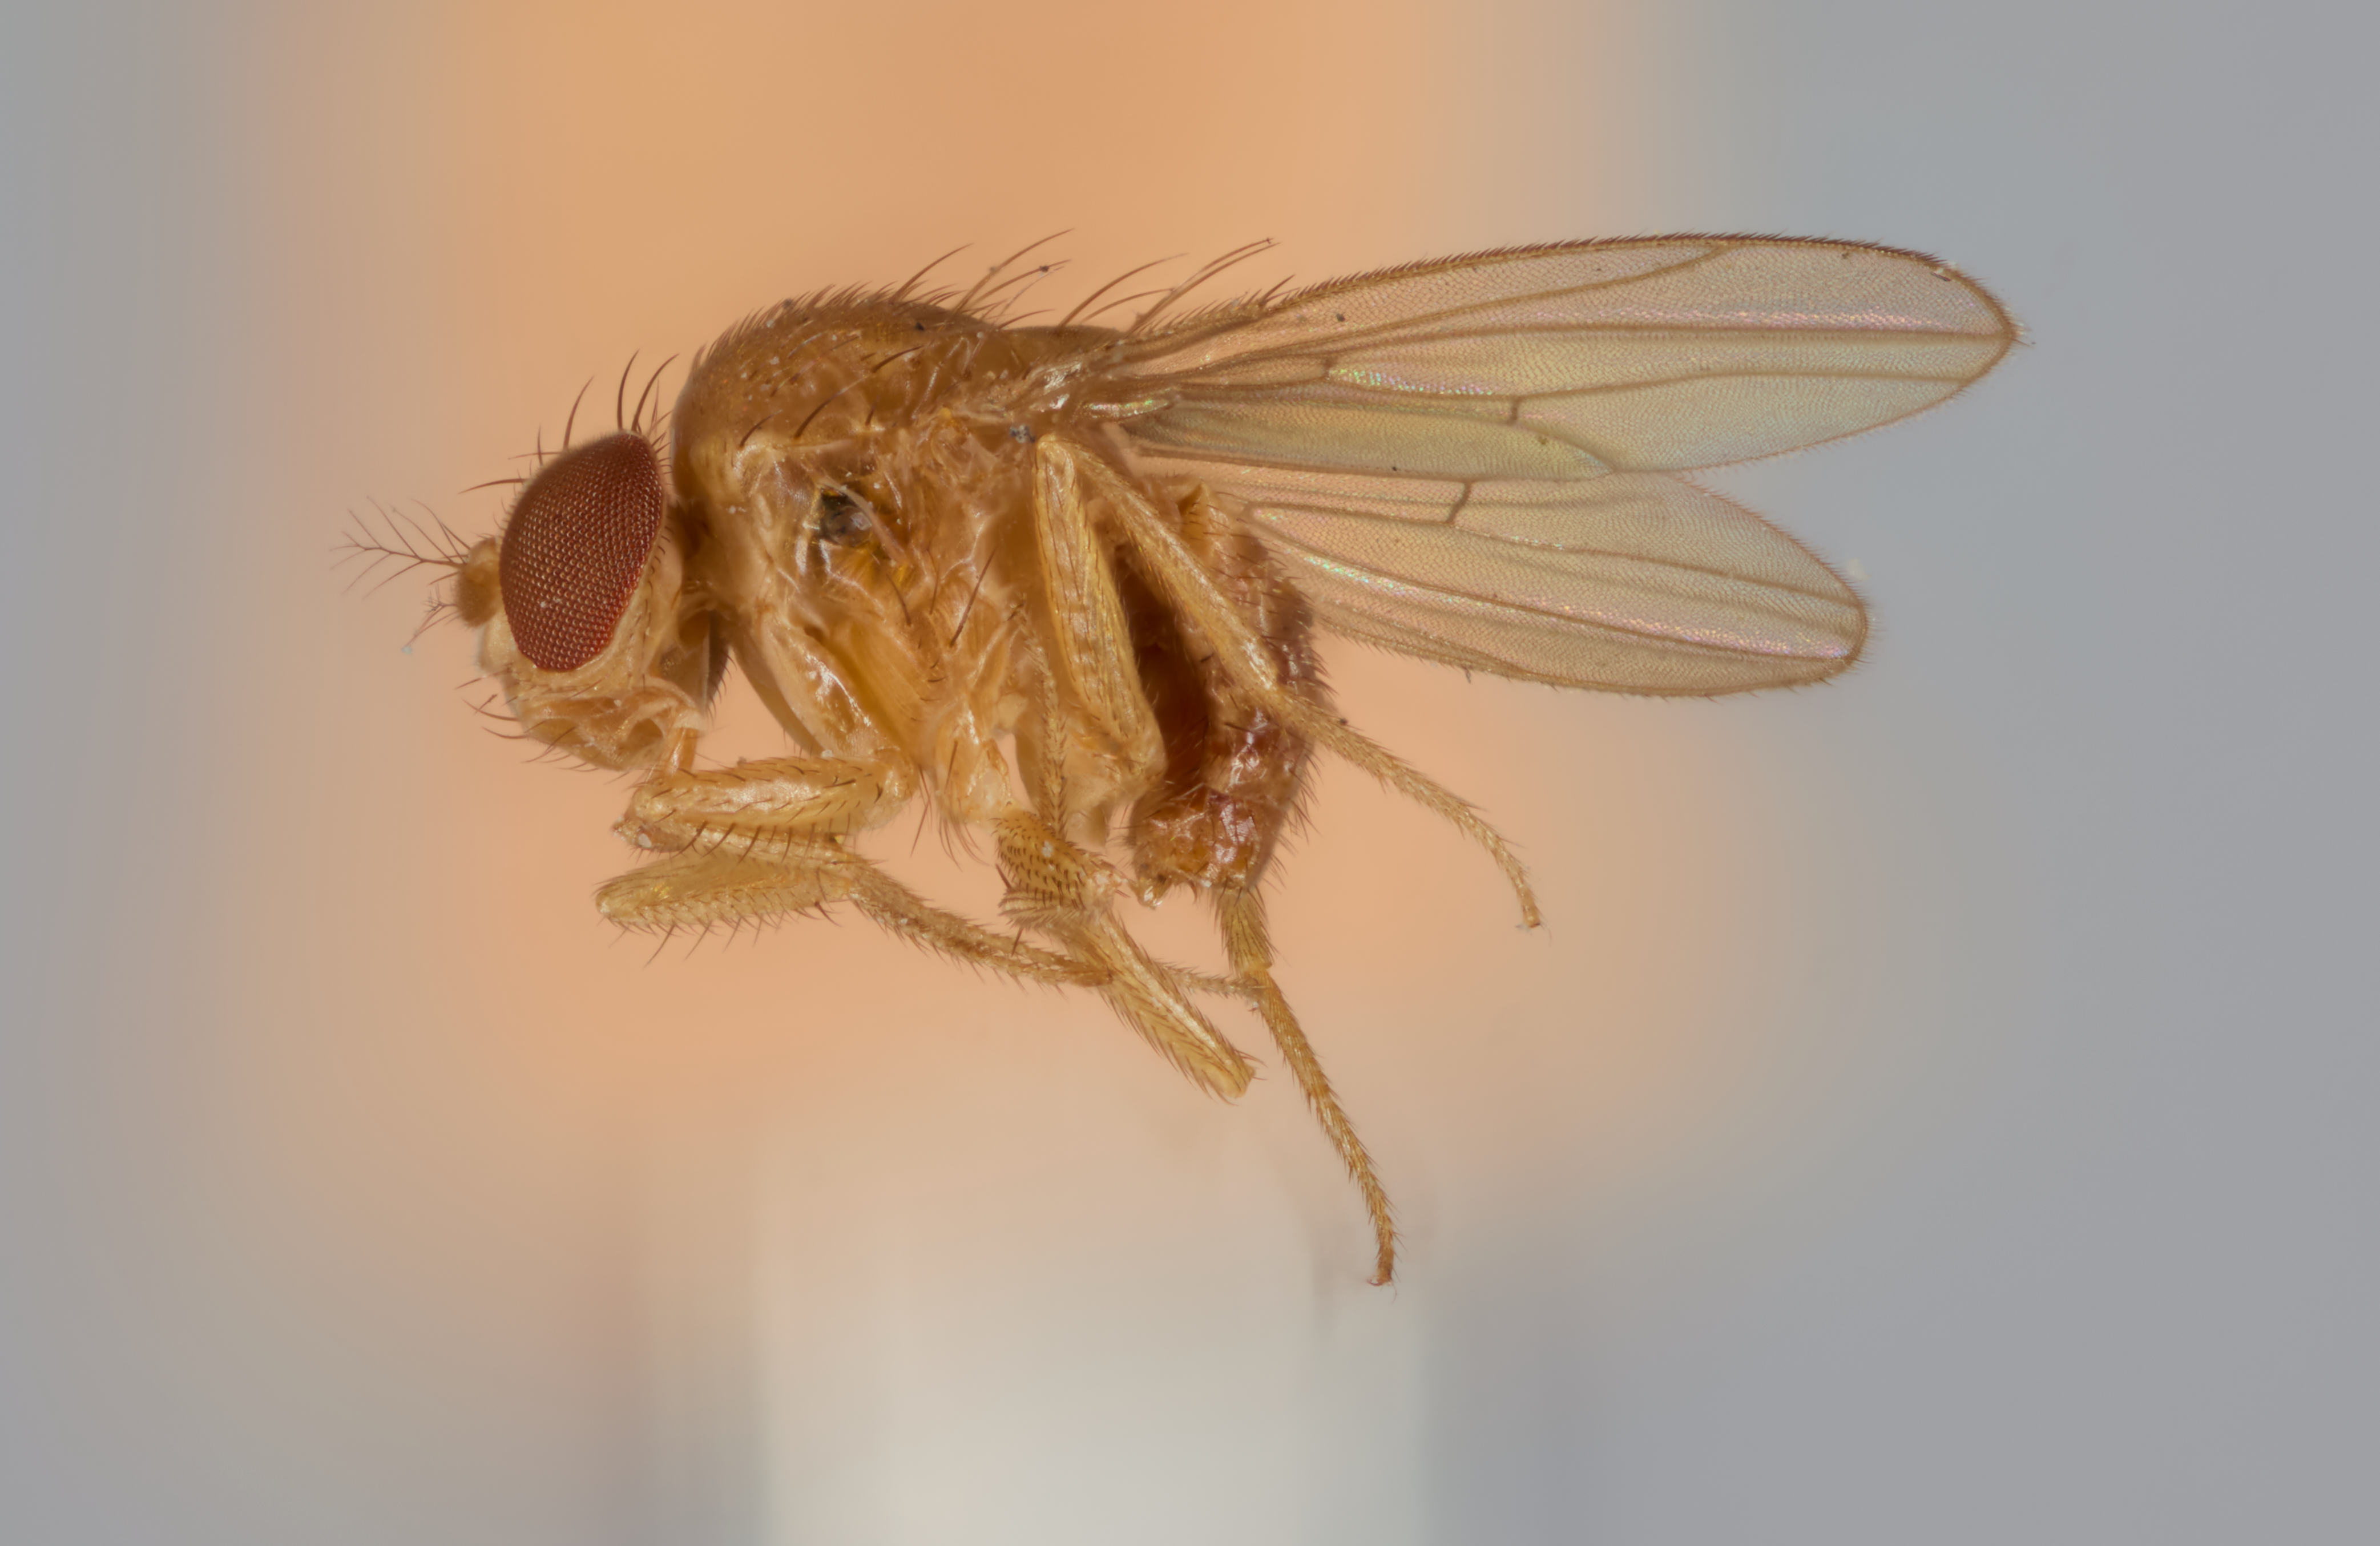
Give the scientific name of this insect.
Drosophila ananassae
